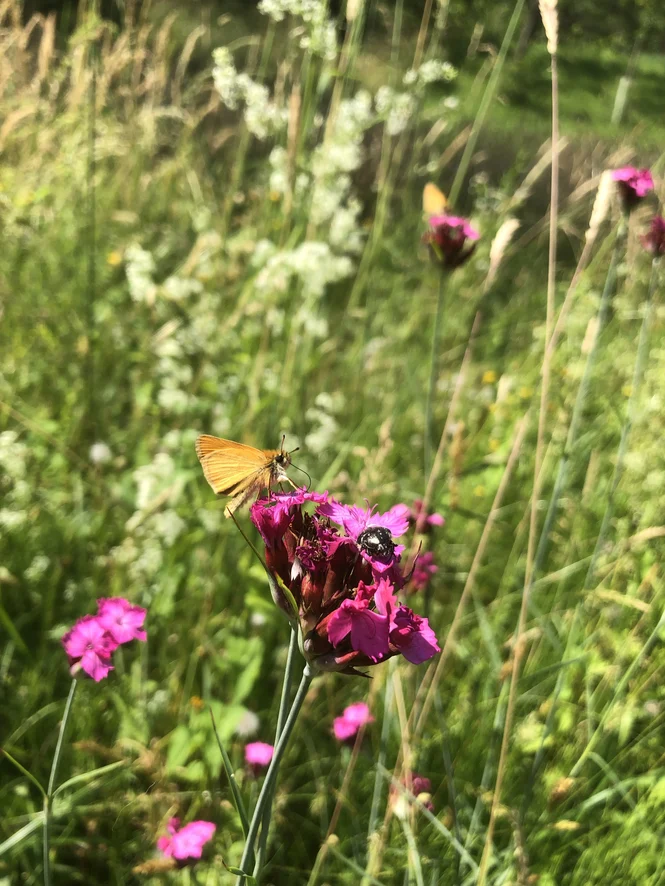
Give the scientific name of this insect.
Thymelicus lineola
